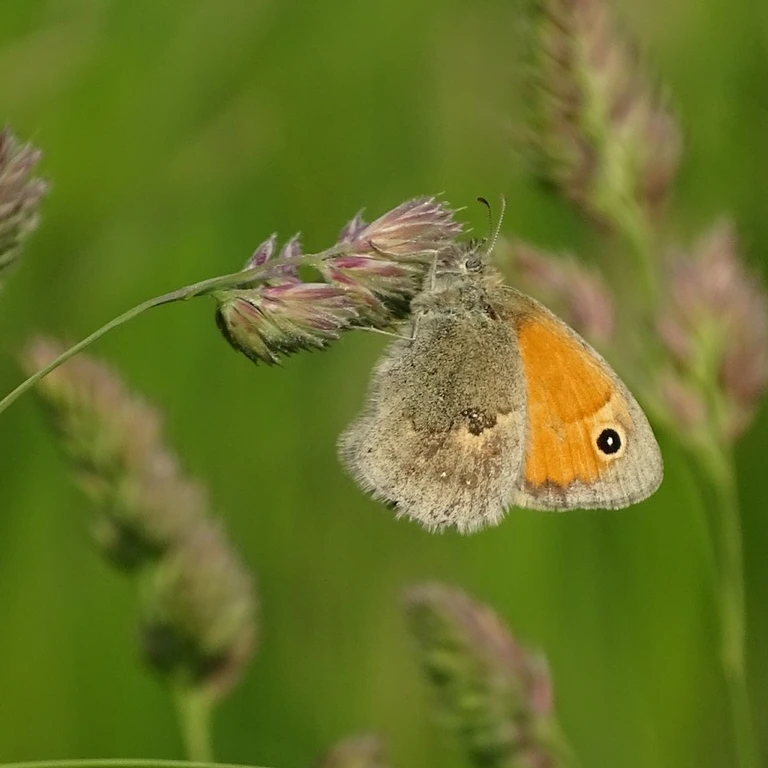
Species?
Coenonympha pamphilus
